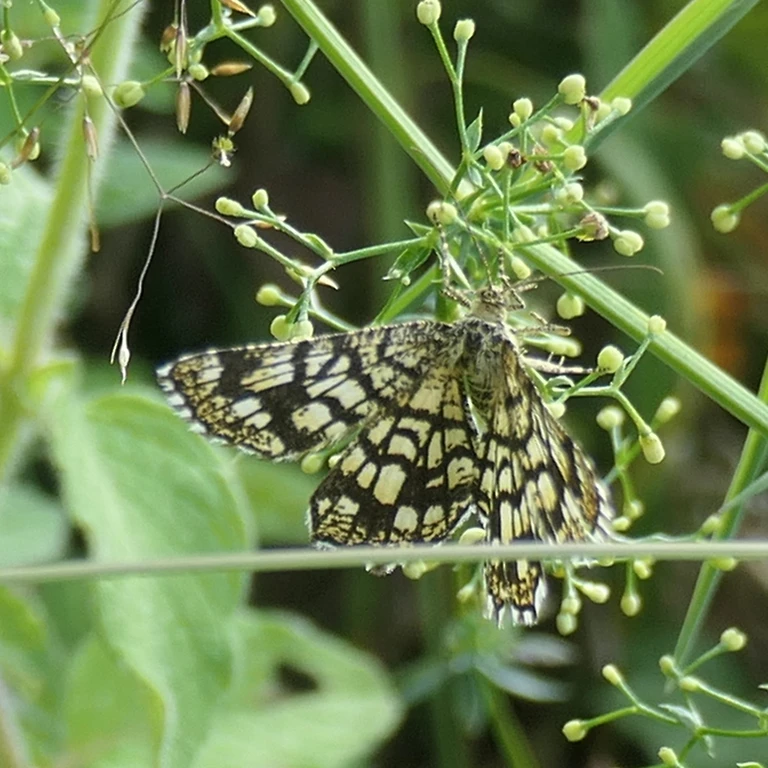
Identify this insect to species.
Chiasmia clathrata
